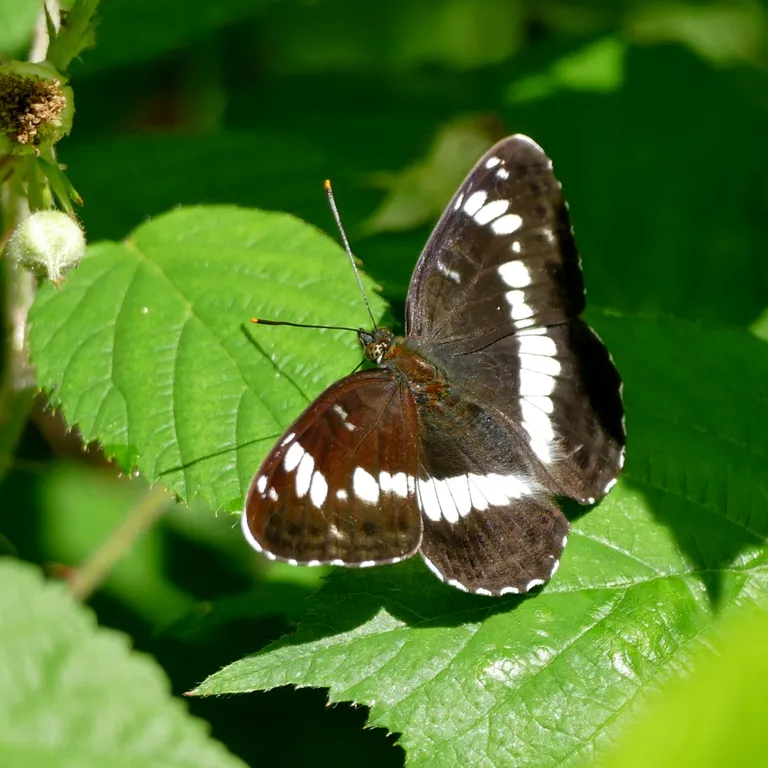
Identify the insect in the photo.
Limenitis camilla (also Ladoga camilla)
